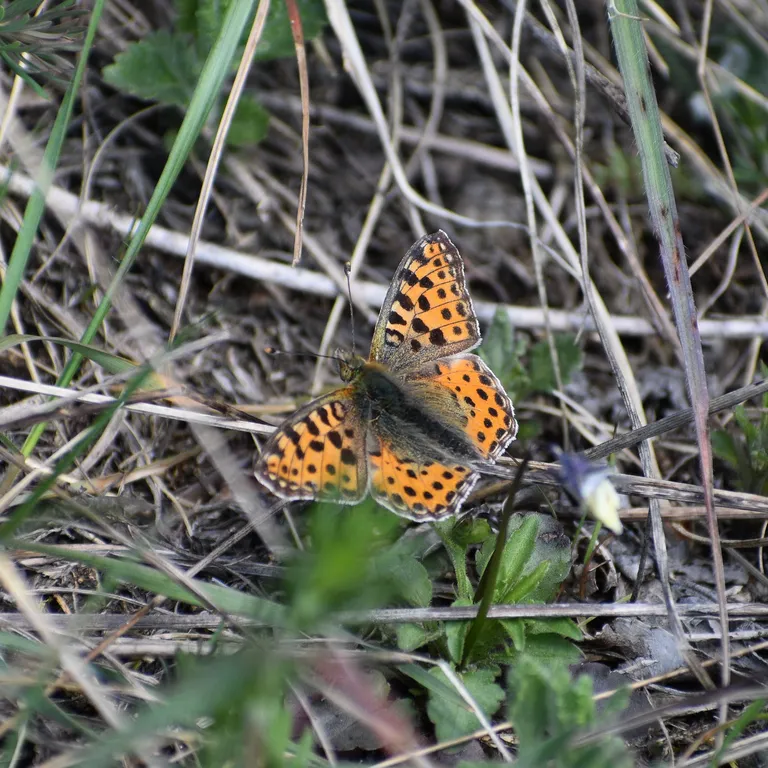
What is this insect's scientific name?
Issoria lathonia
